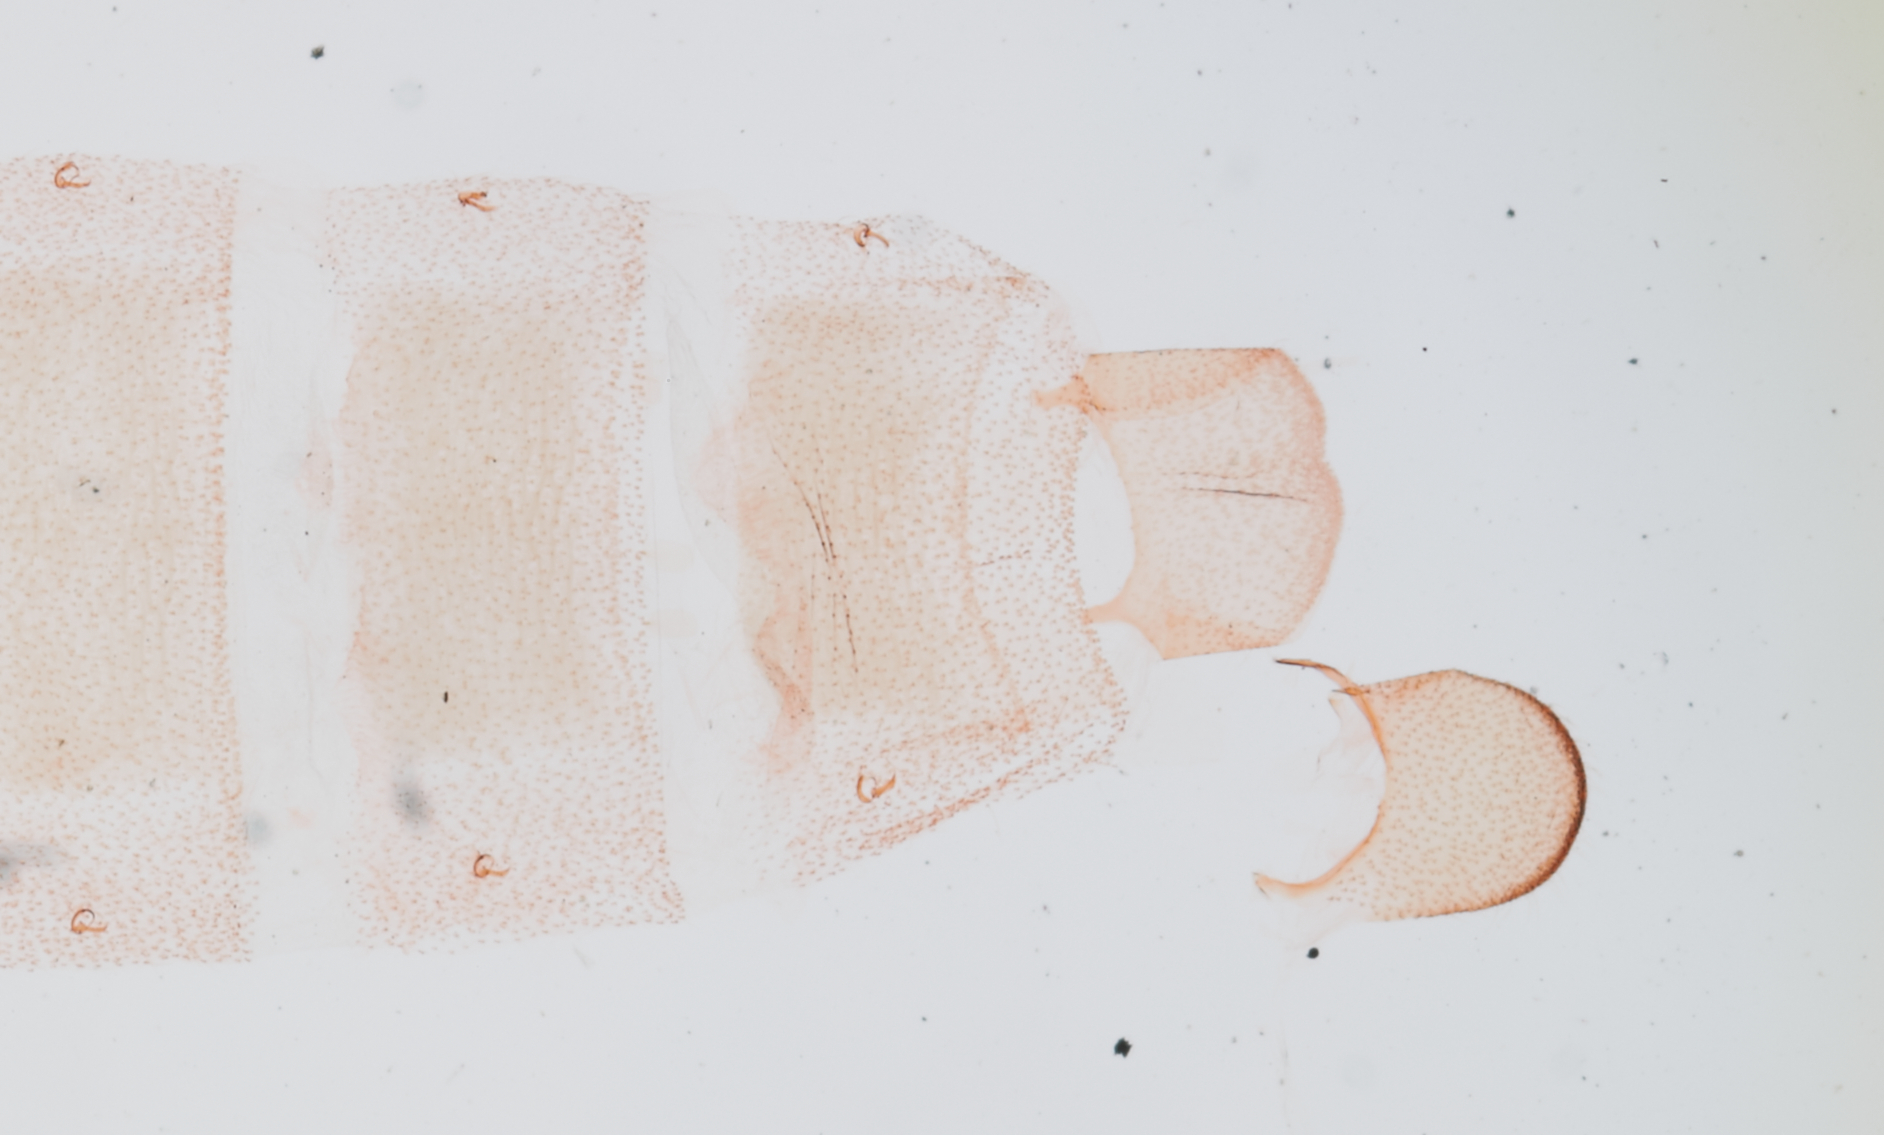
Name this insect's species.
Gelechia puertella (also Lita puertella)
